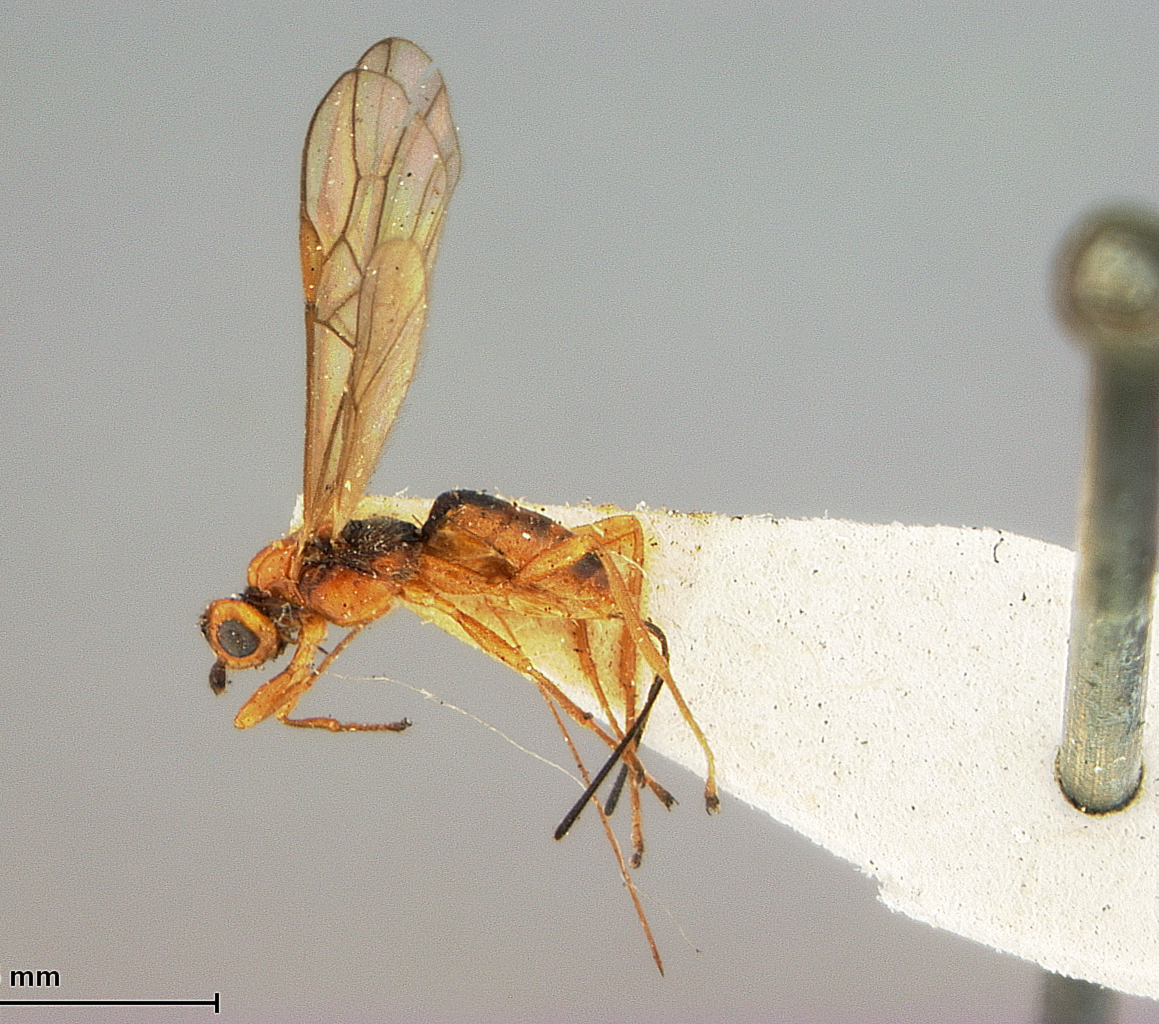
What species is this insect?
Bracon atricollis
